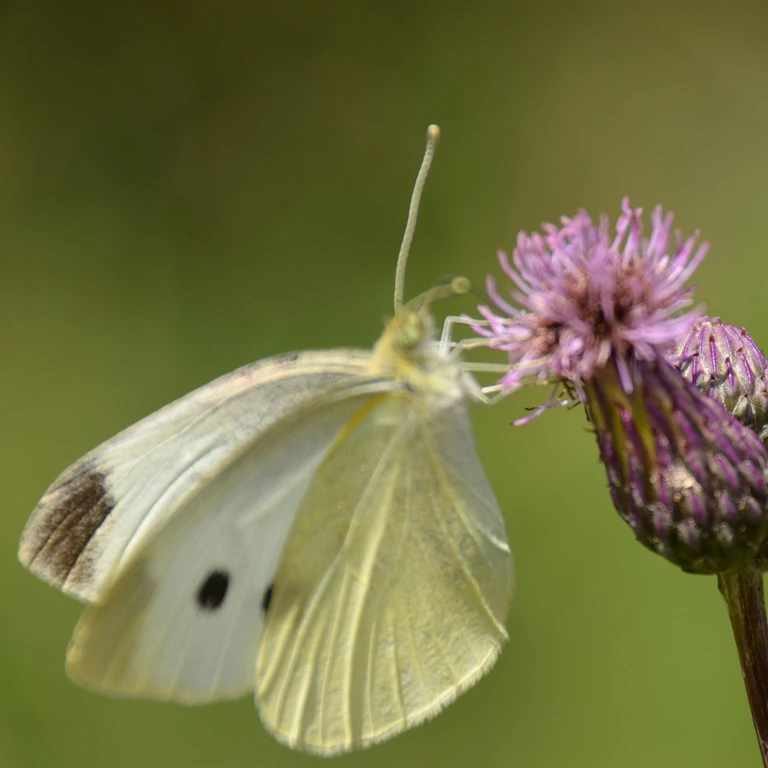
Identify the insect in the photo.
Pieris rapae
